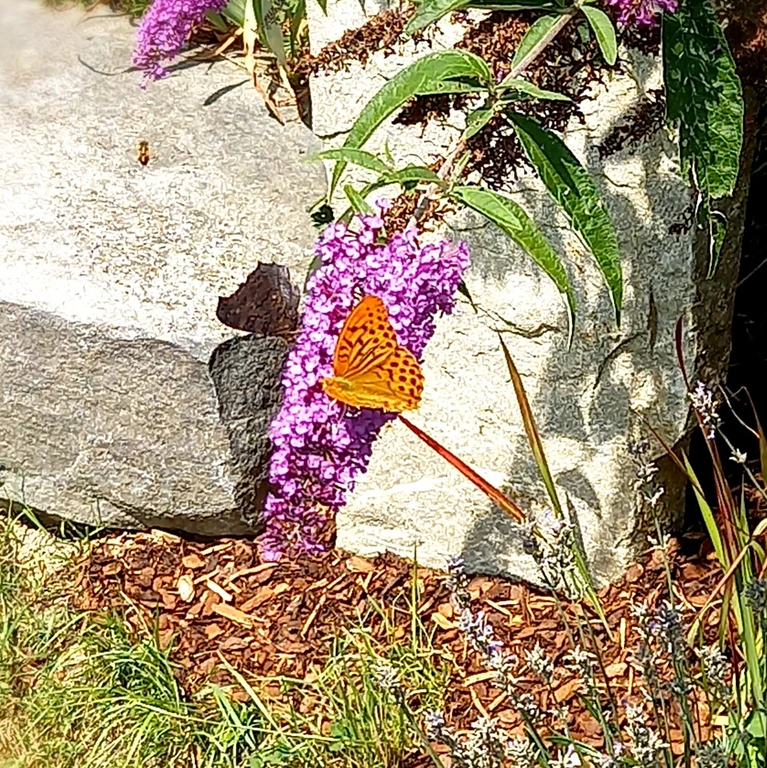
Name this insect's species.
Argynnis paphia
